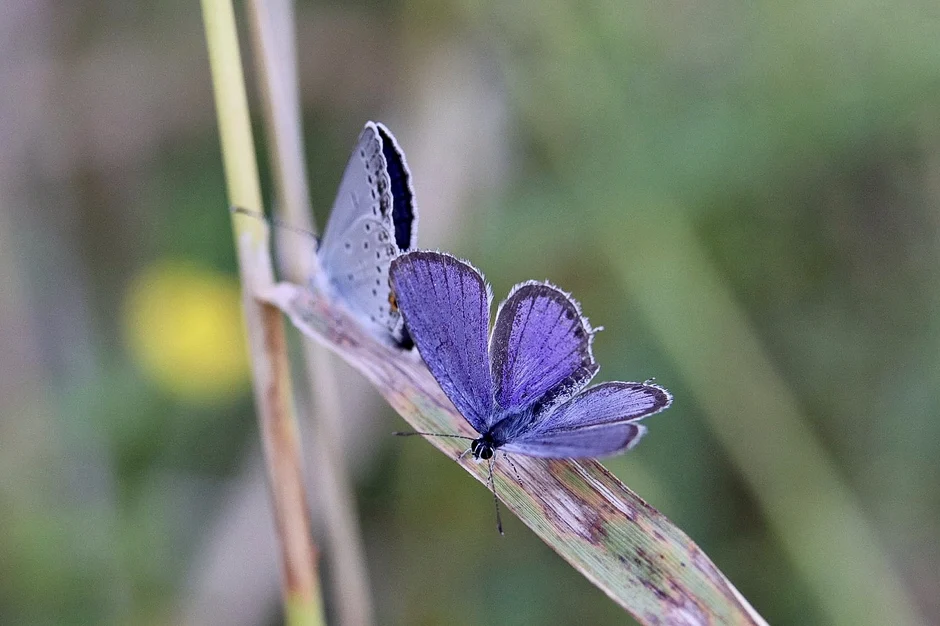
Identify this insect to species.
Cupido argiades (also Elkalyce argiades)
